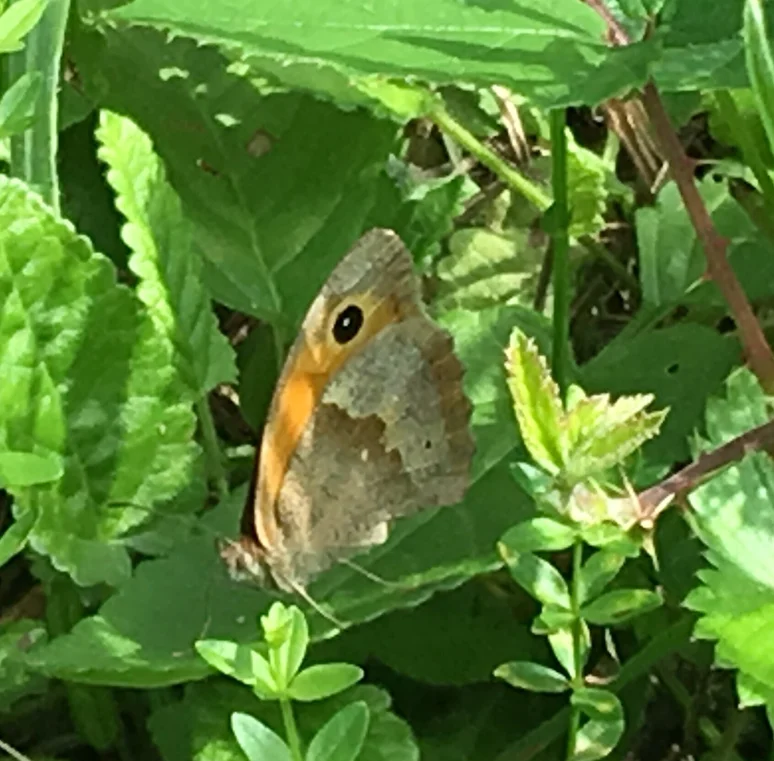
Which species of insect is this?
Maniola jurtina
